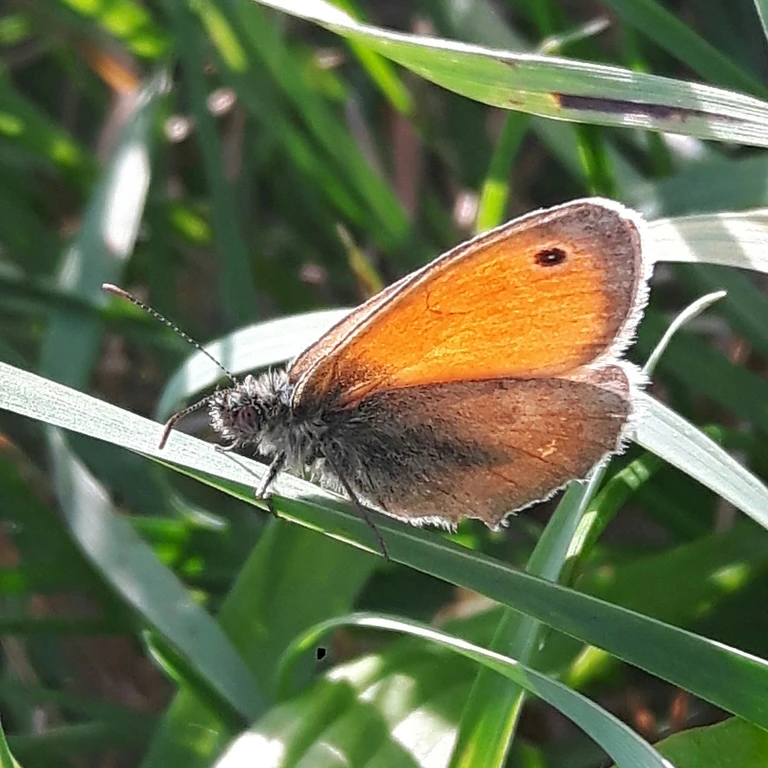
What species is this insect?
Coenonympha pamphilus
